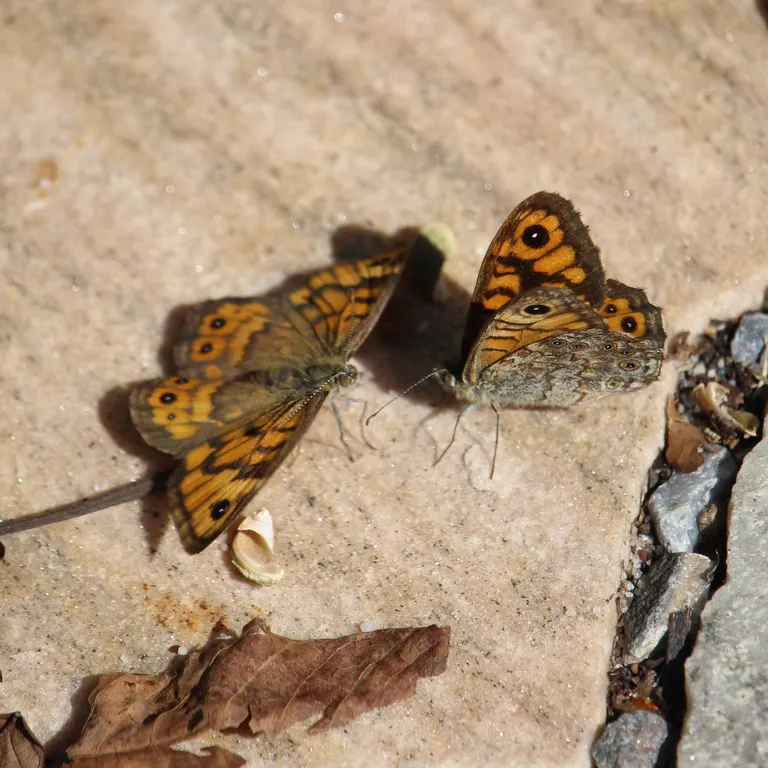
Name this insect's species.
Lasiommata megera (also Pararge megera)
